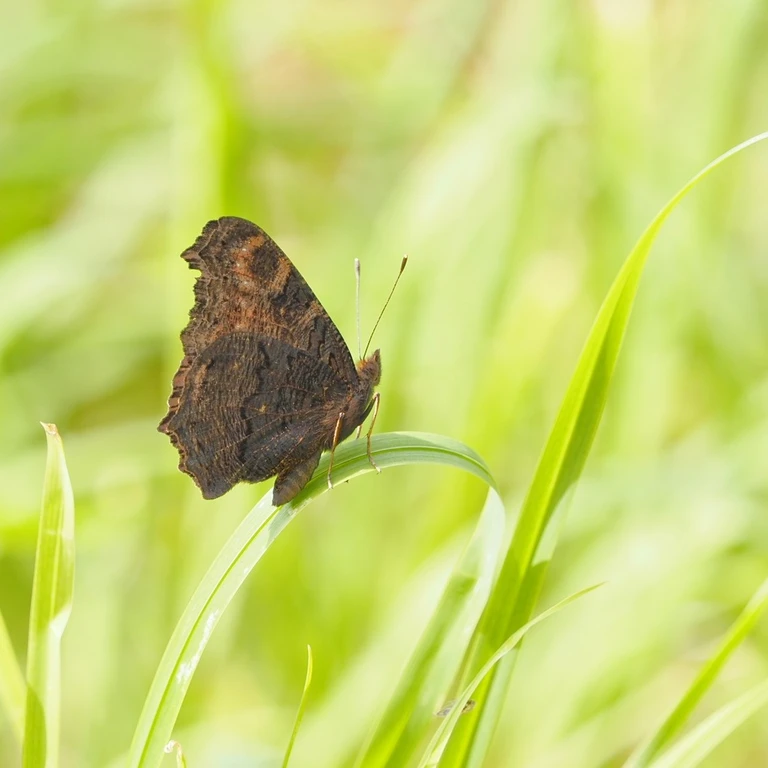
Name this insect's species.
Aglais io
